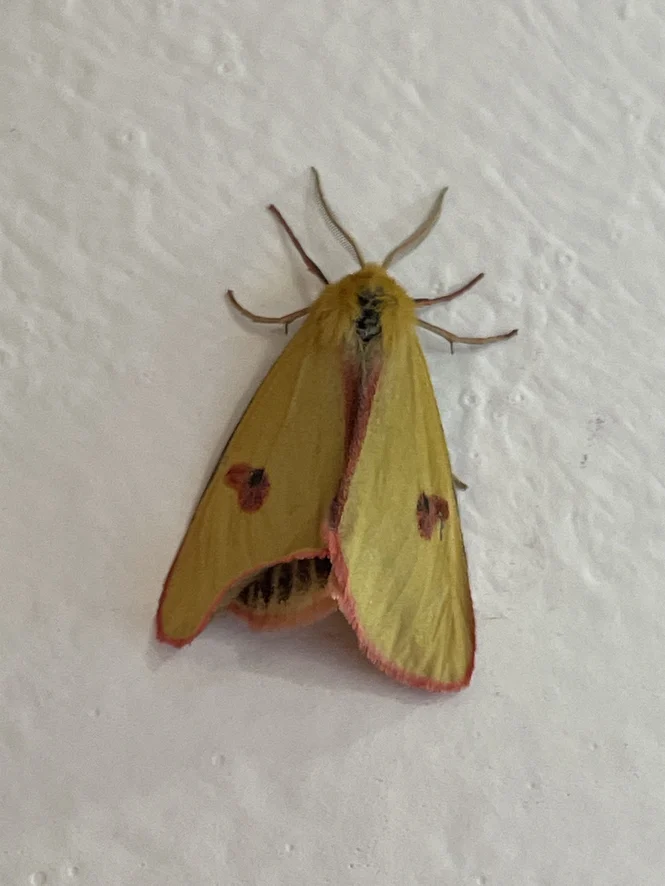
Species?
Diacrisia sannio
